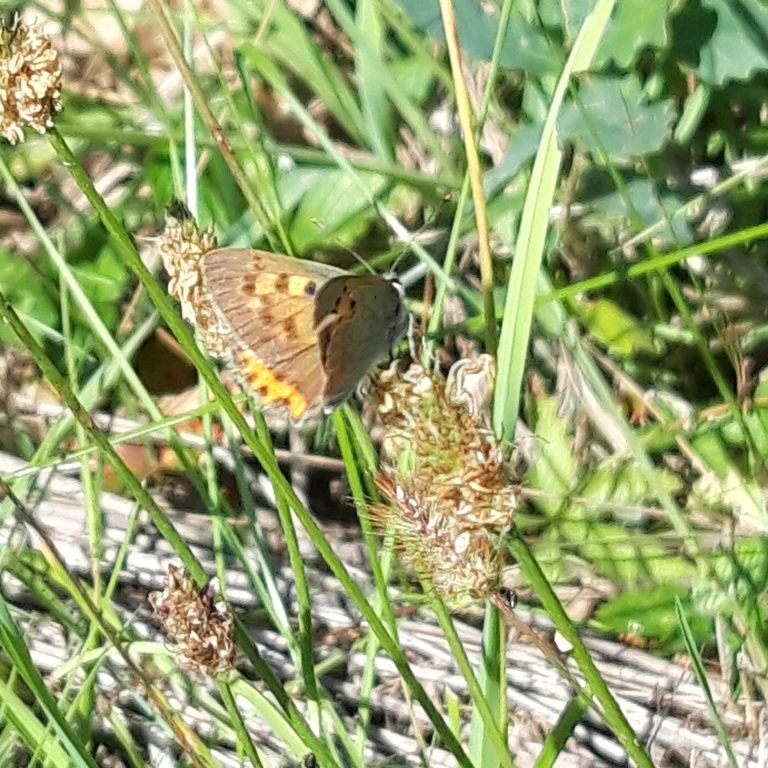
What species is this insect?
Lycaena phlaeas
